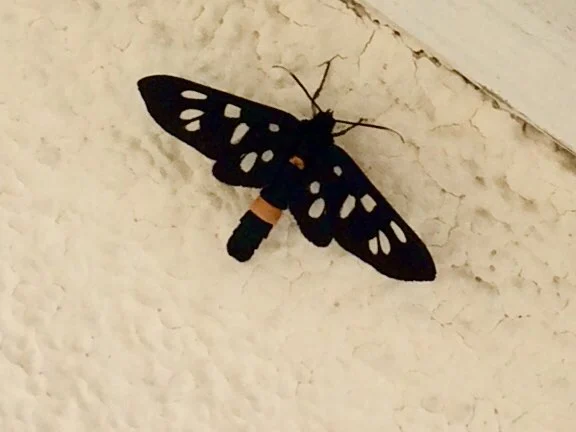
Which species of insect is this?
Amata phegea
